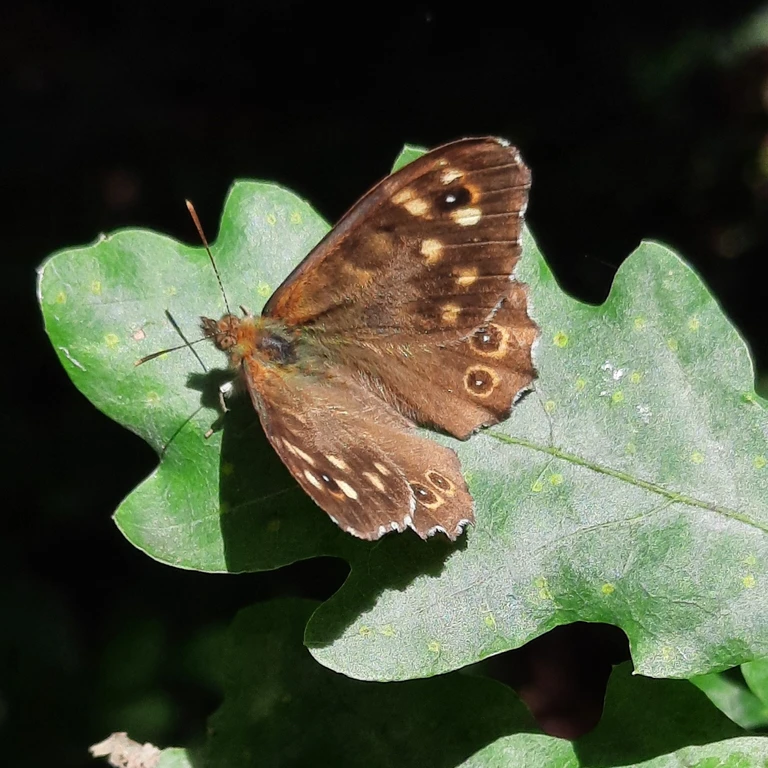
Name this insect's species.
Pararge aegeria
